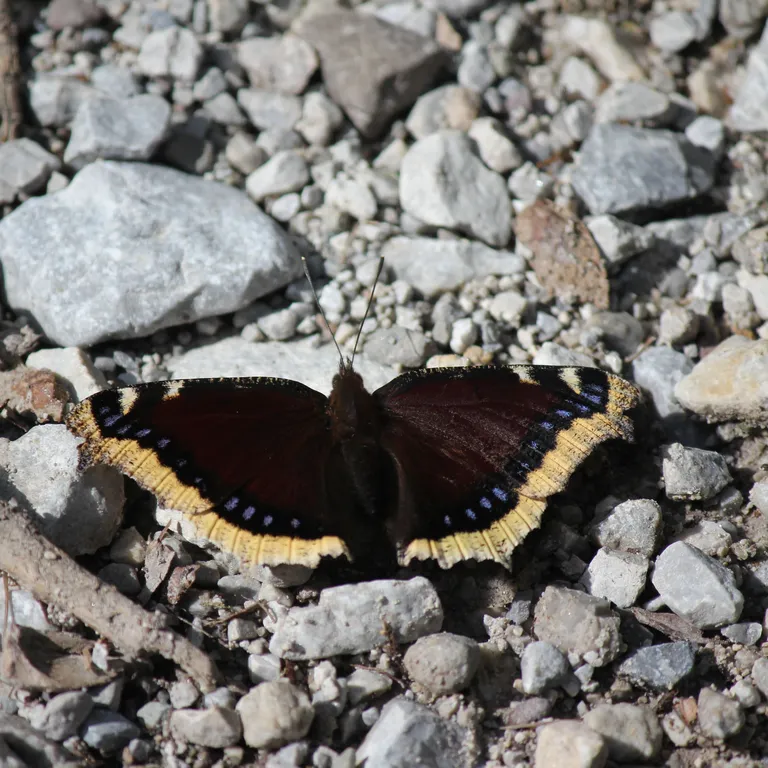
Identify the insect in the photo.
Nymphalis antiopa
